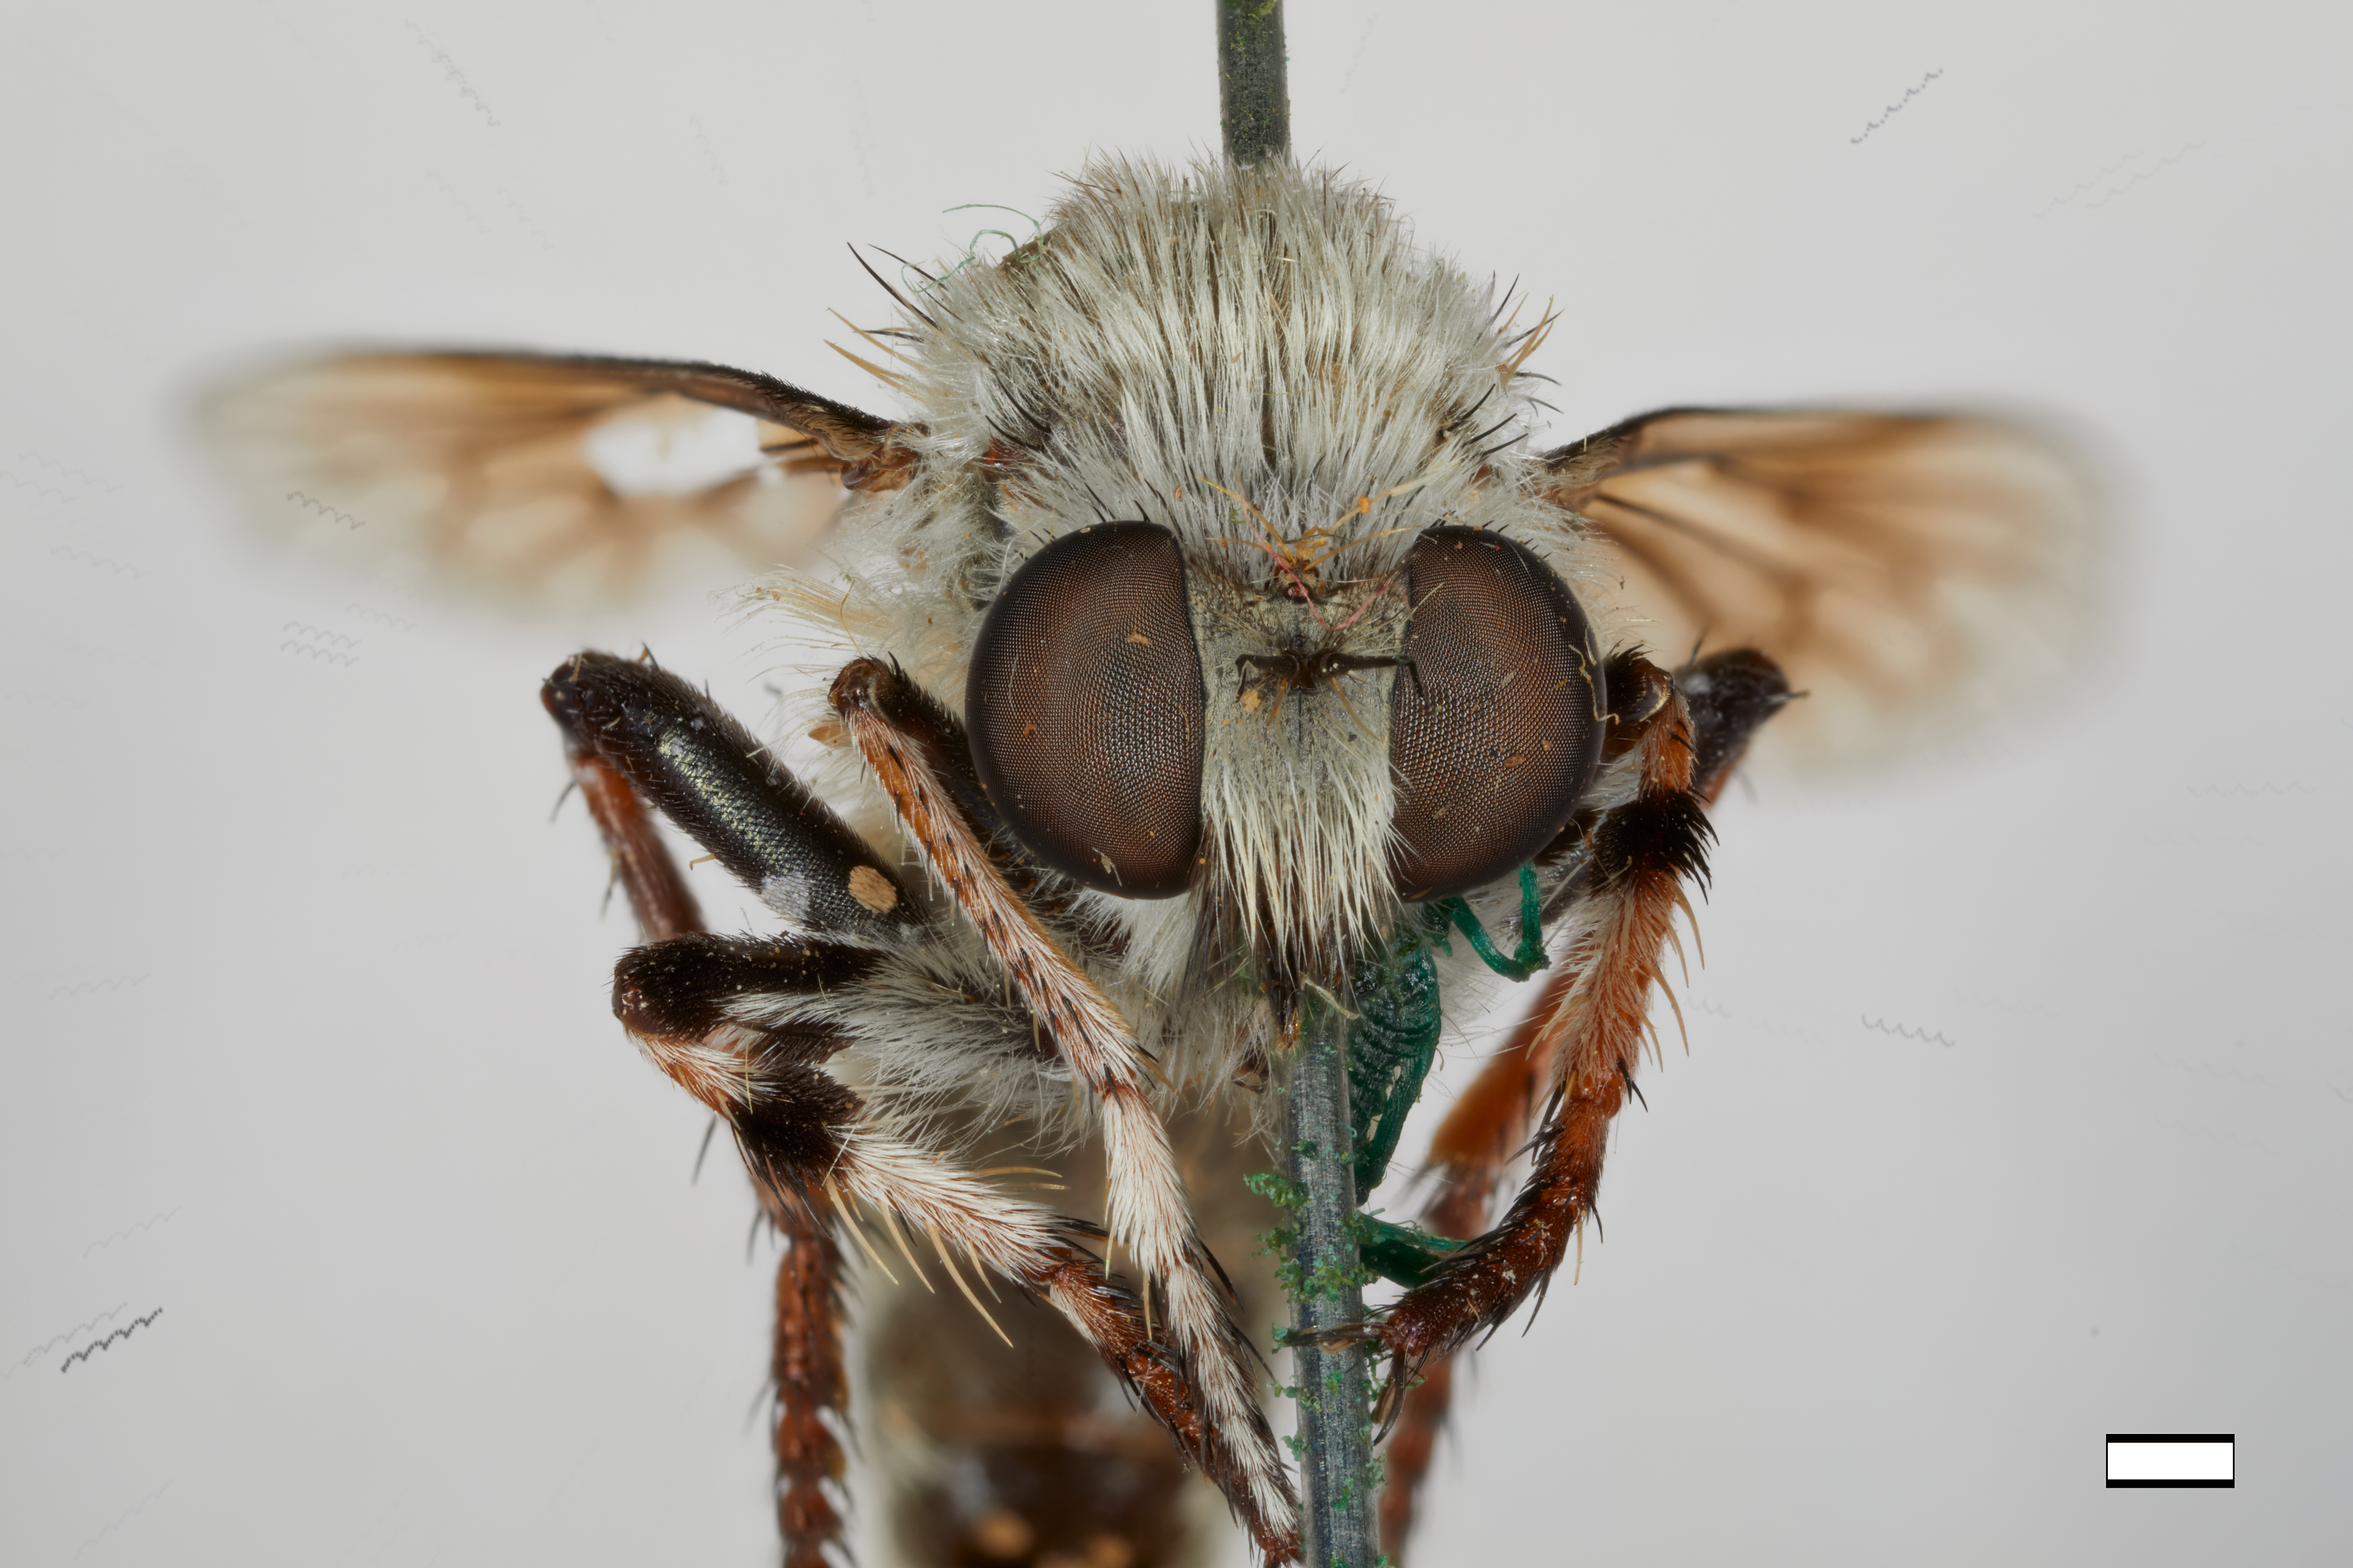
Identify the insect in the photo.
Anisopogon ludius
